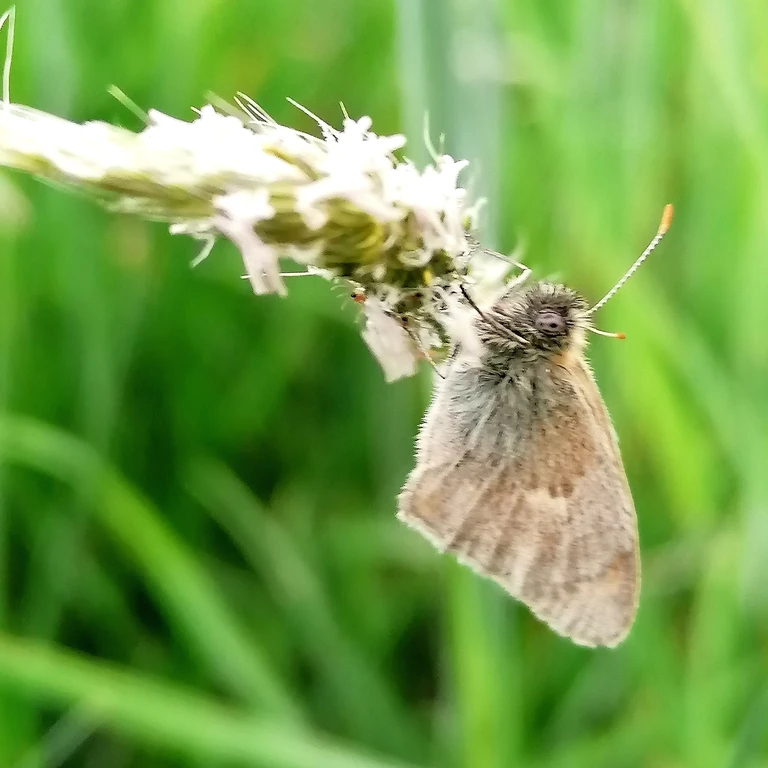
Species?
Coenonympha pamphilus
